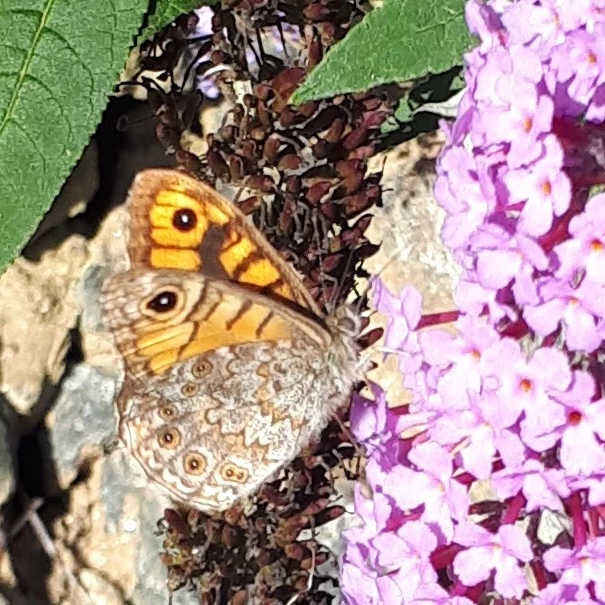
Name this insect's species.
Lasiommata megera (also Pararge megera)
